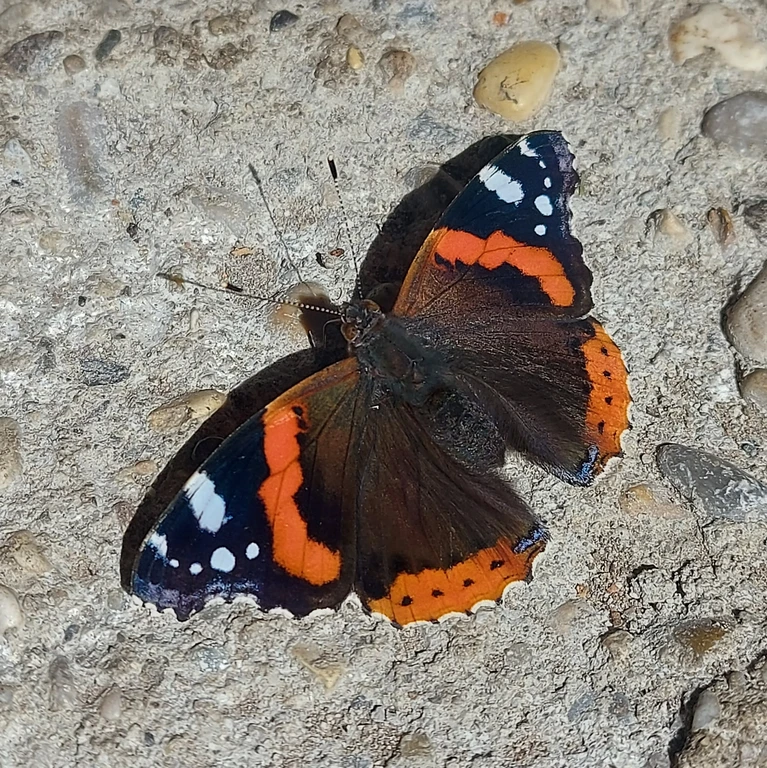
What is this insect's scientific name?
Vanessa atalanta
